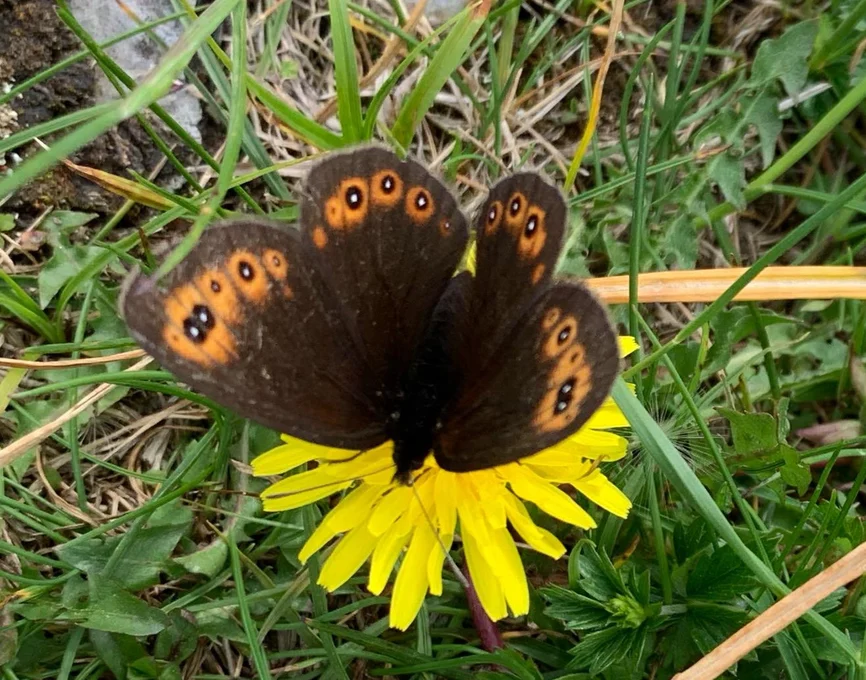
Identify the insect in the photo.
Erebia medusa
